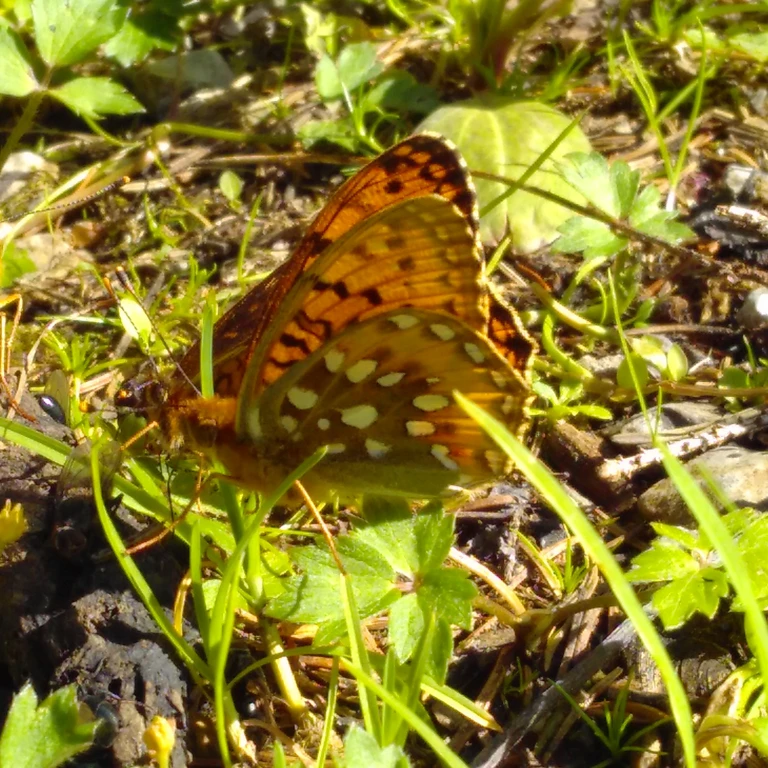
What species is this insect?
Speyeria aglaja
